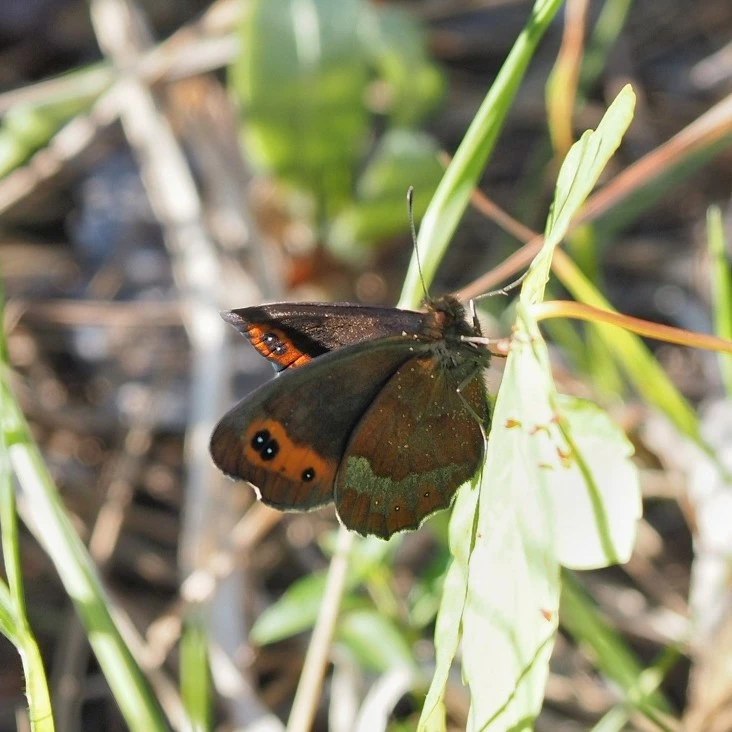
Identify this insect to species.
Erebia aethiops
